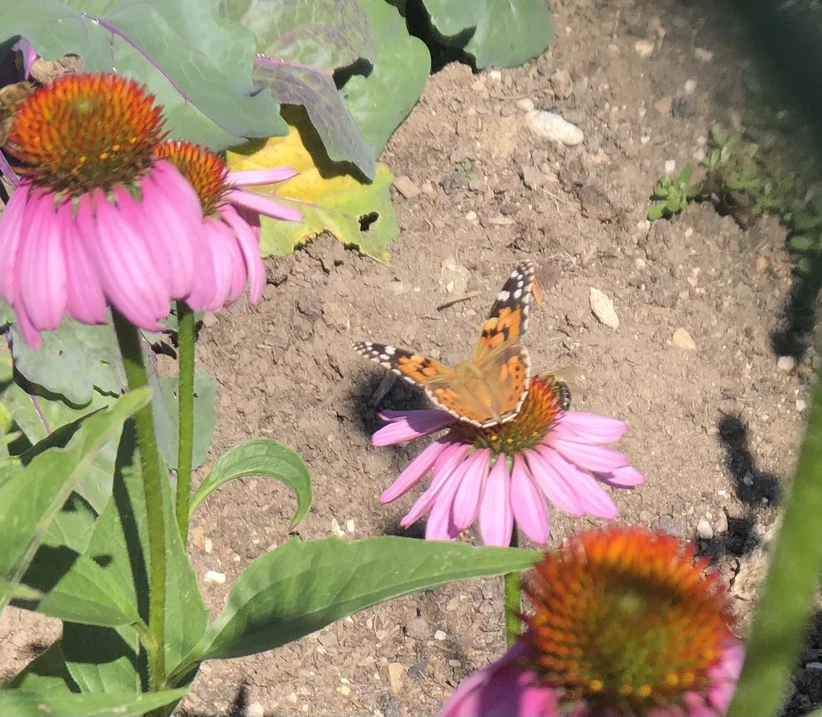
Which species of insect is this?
Vanessa cardui
